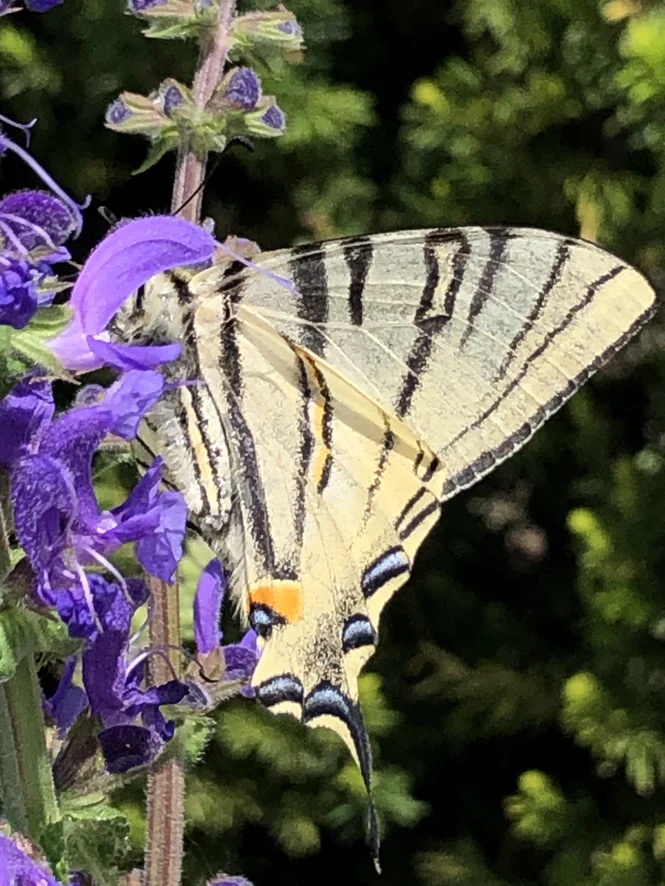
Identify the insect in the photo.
Iphiclides podalirius
